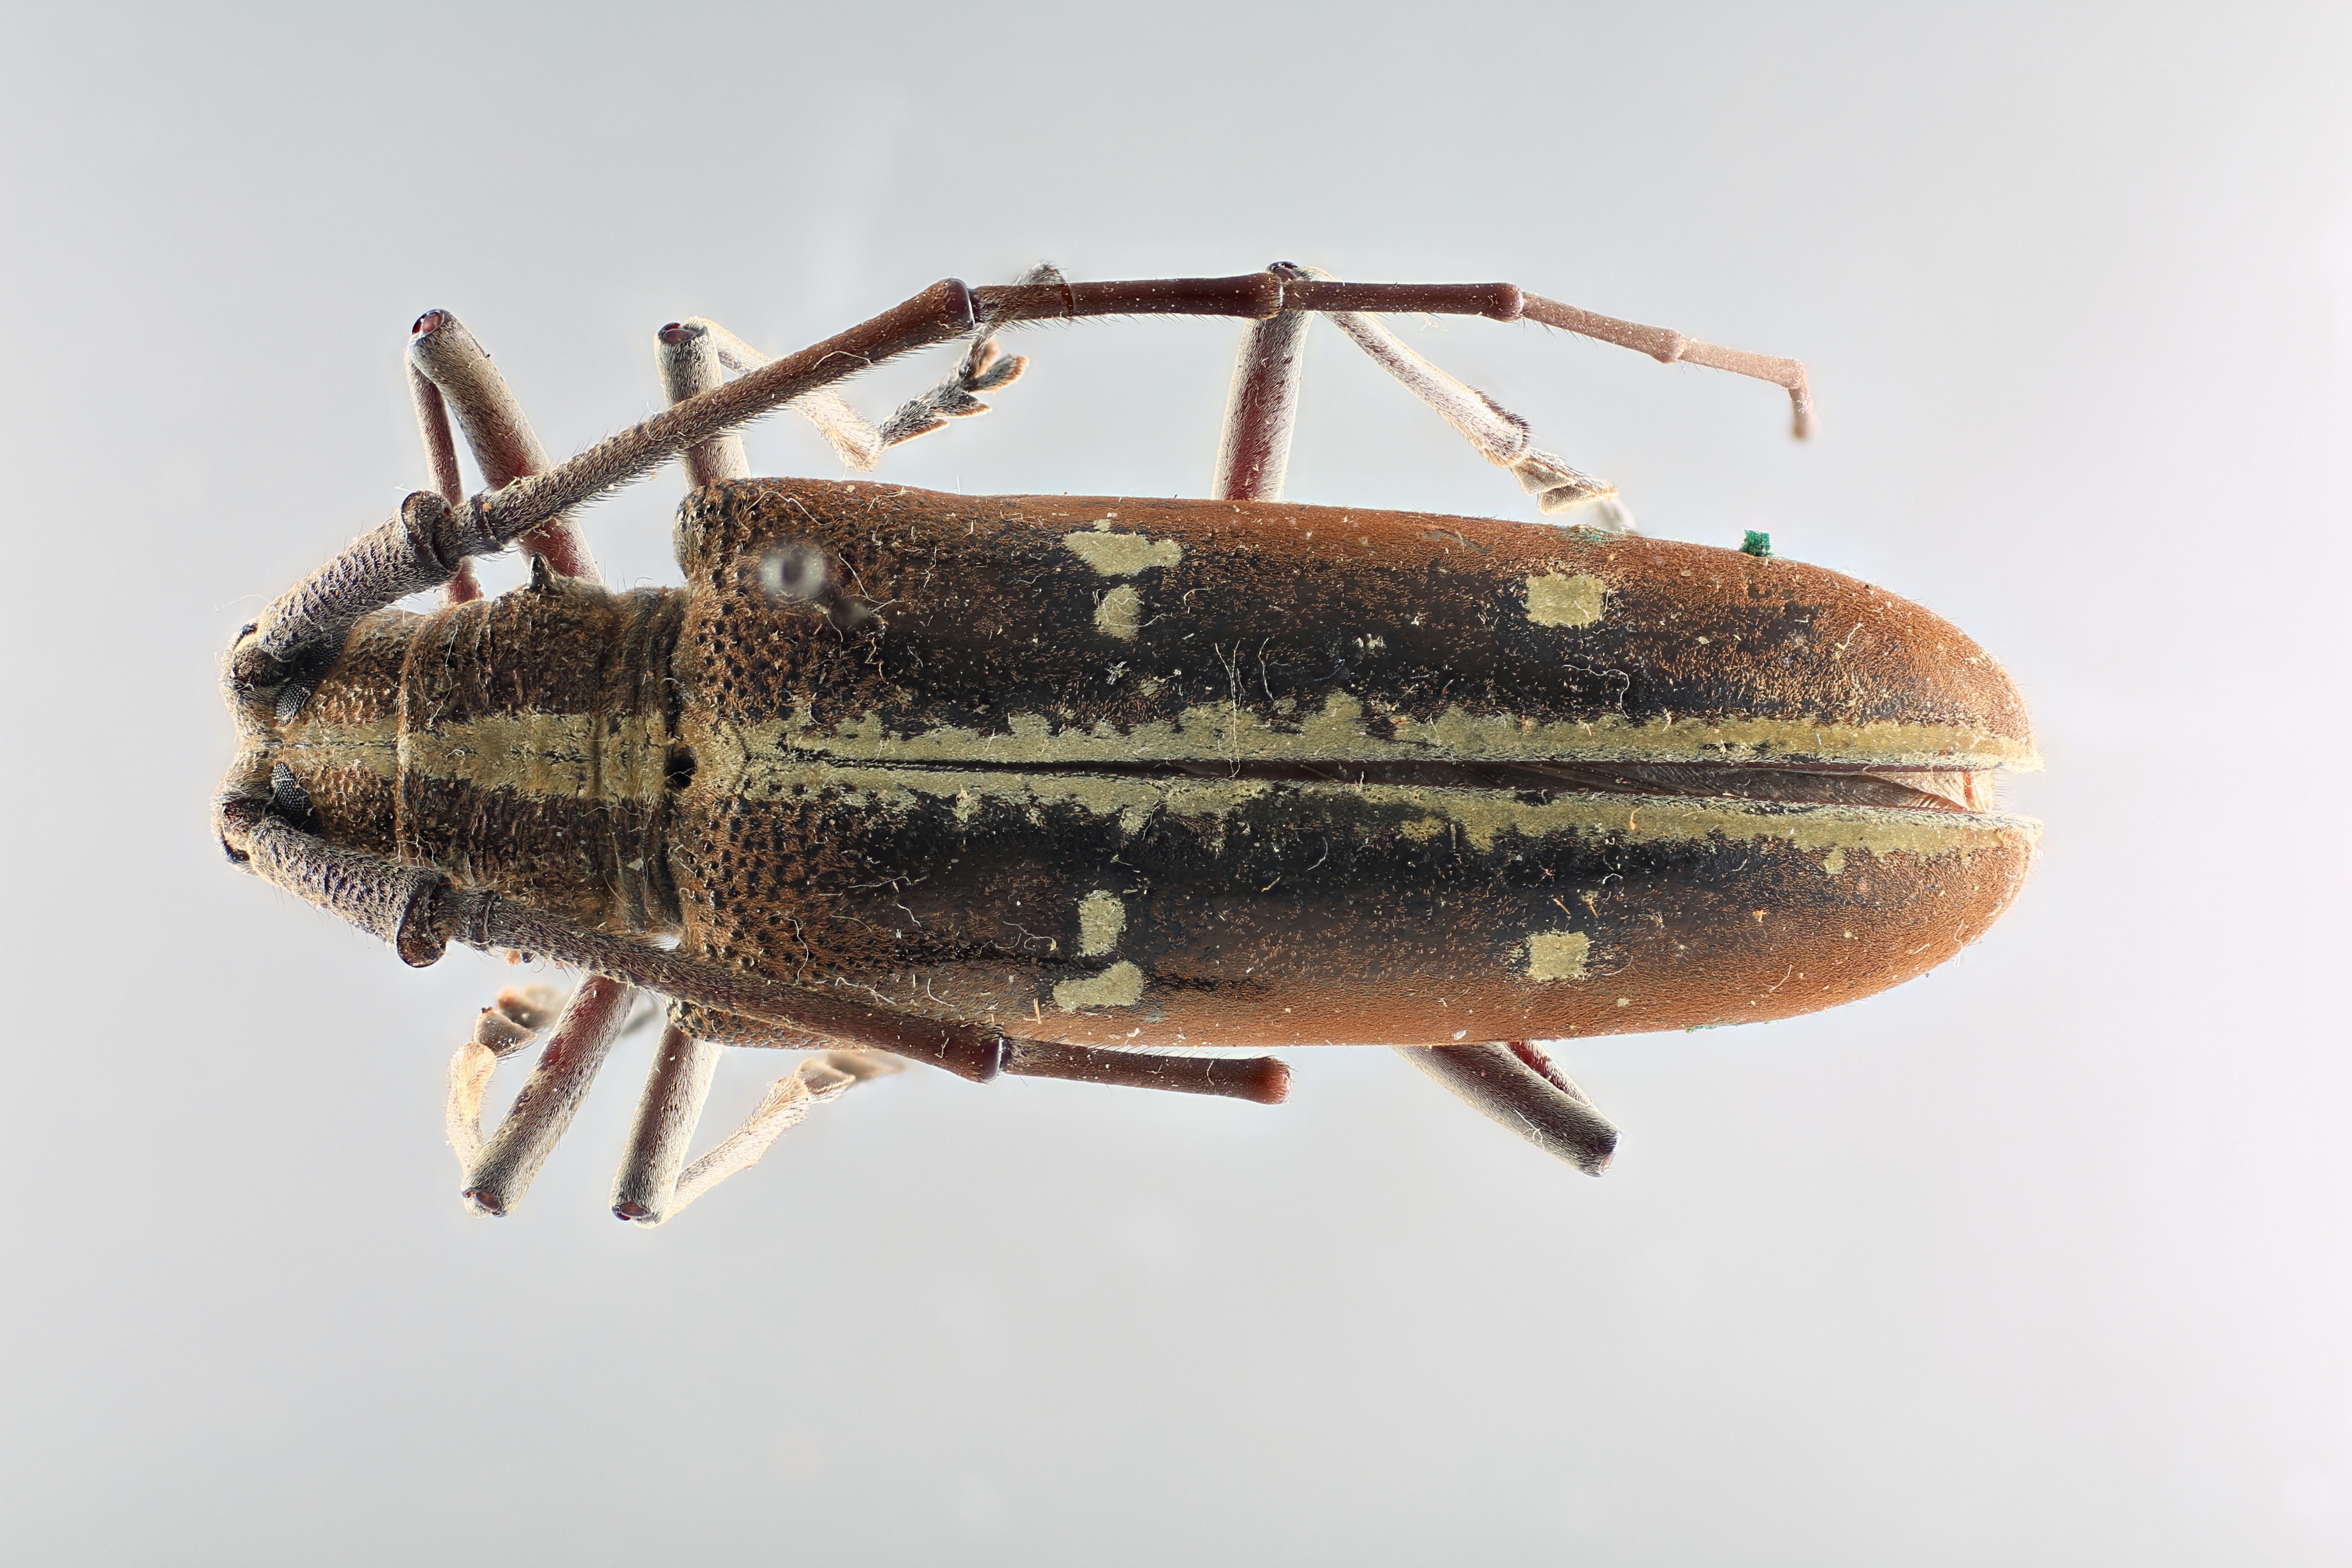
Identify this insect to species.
Taeniotes iridescens
